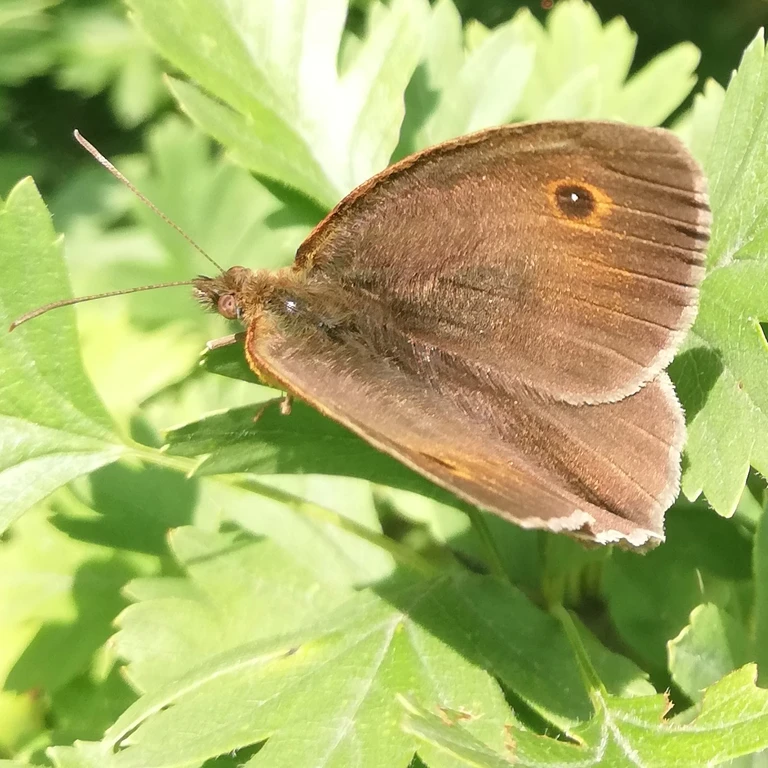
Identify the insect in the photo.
Maniola jurtina
